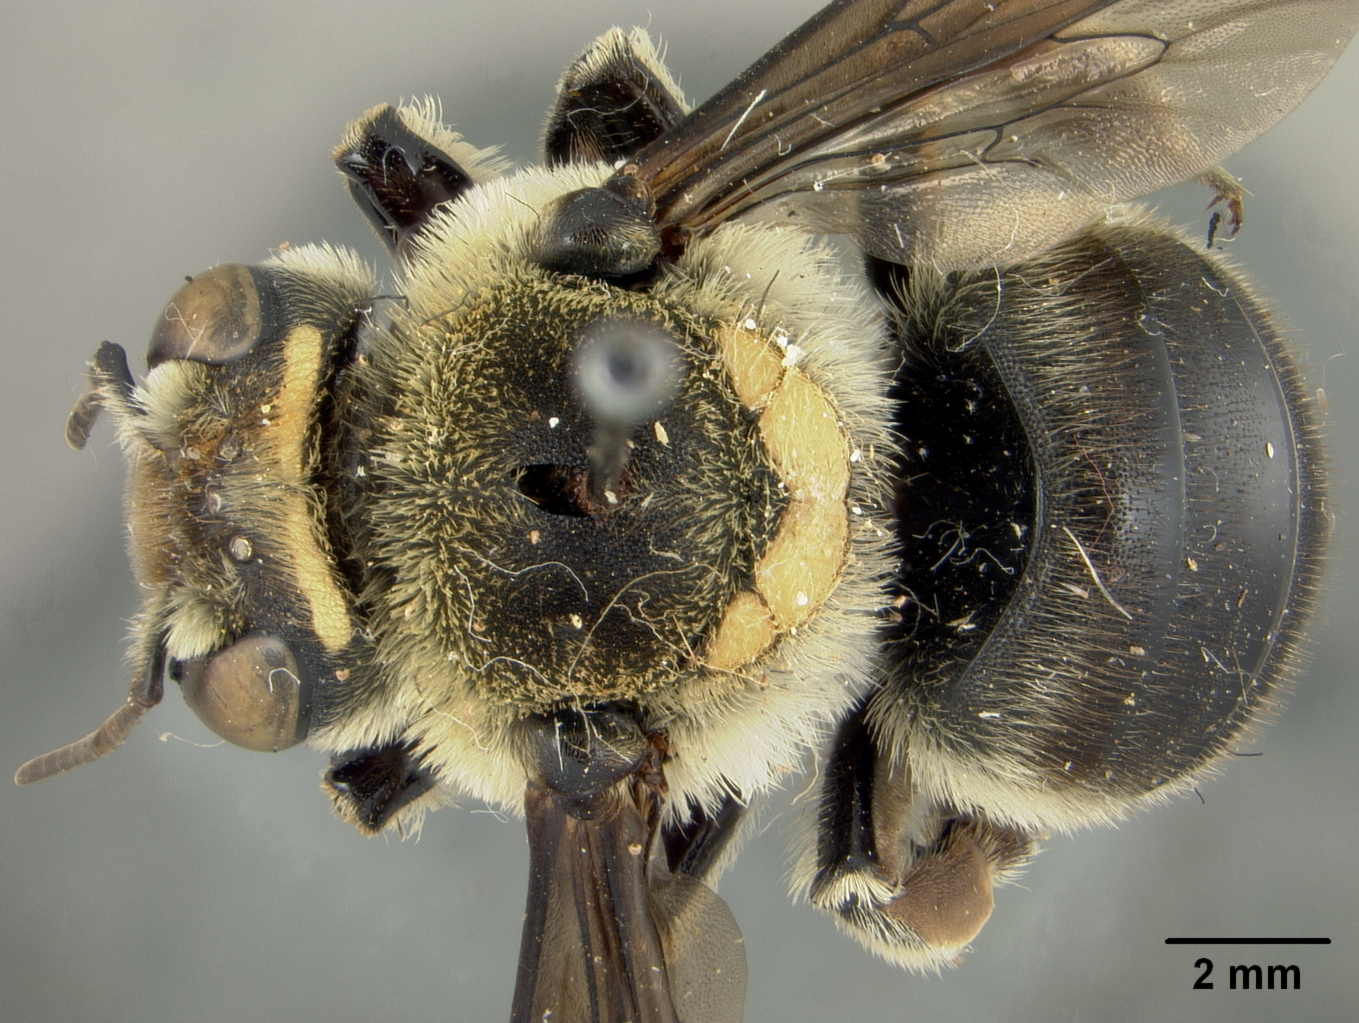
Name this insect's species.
Melanthidium carri
